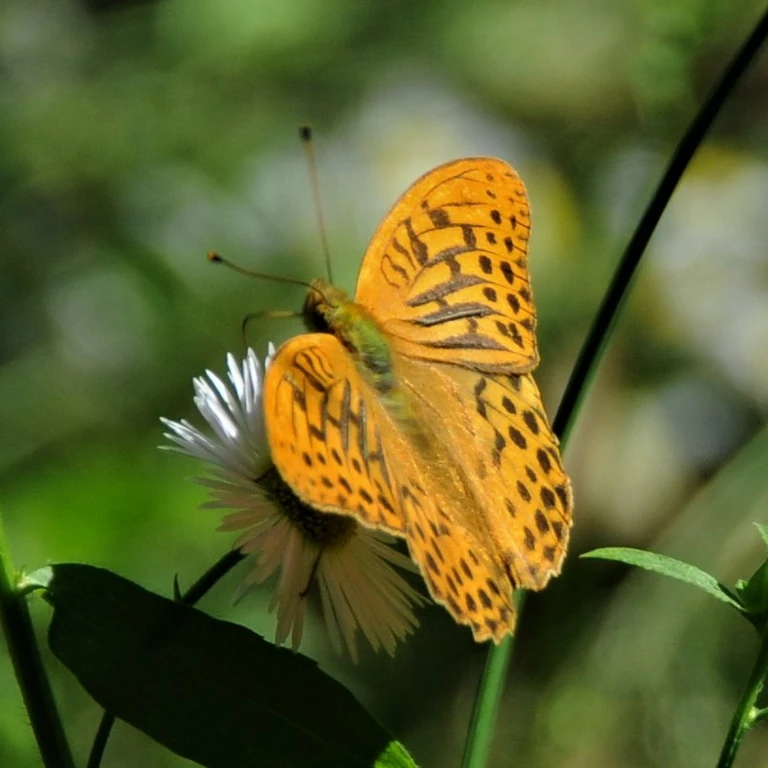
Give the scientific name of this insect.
Argynnis paphia
